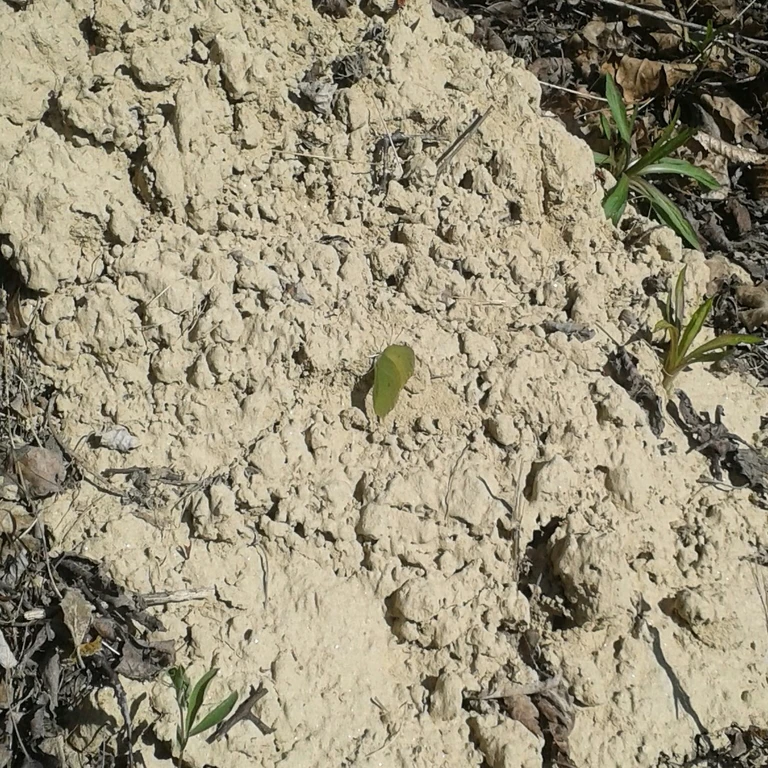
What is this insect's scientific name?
Gonepteryx rhamni
